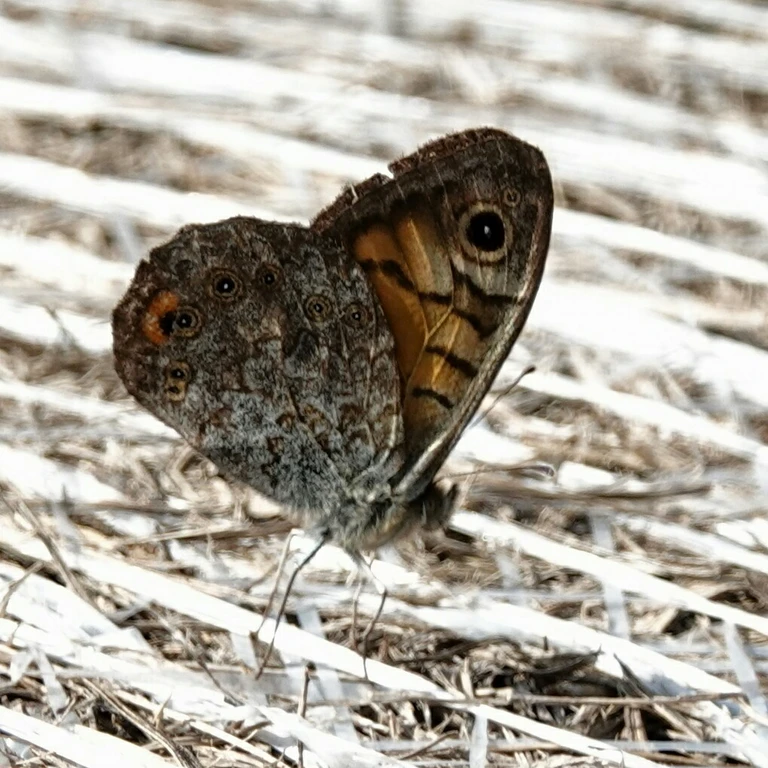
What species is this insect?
Lasiommata megera (also Pararge megera)
